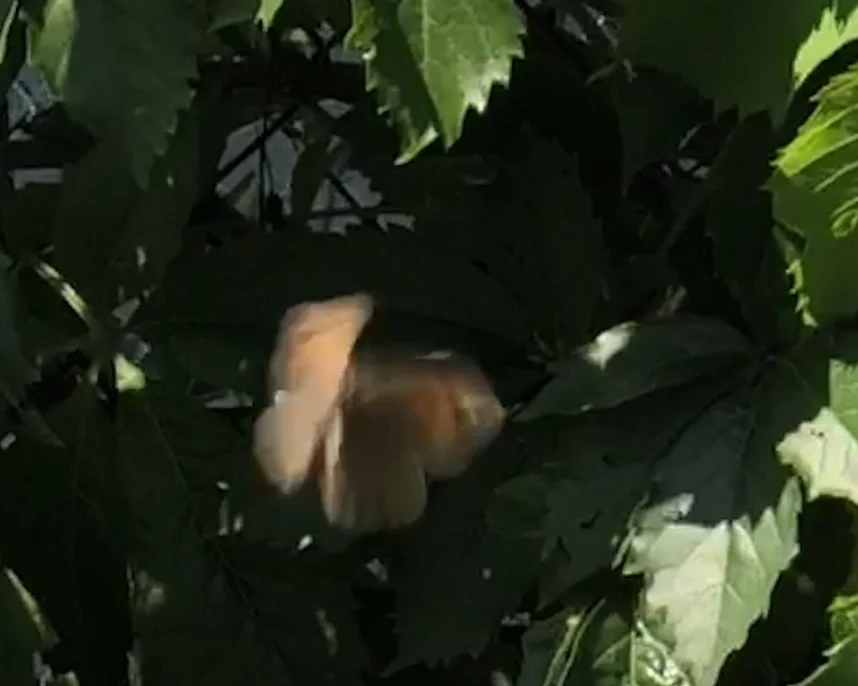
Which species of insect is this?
Maniola jurtina
